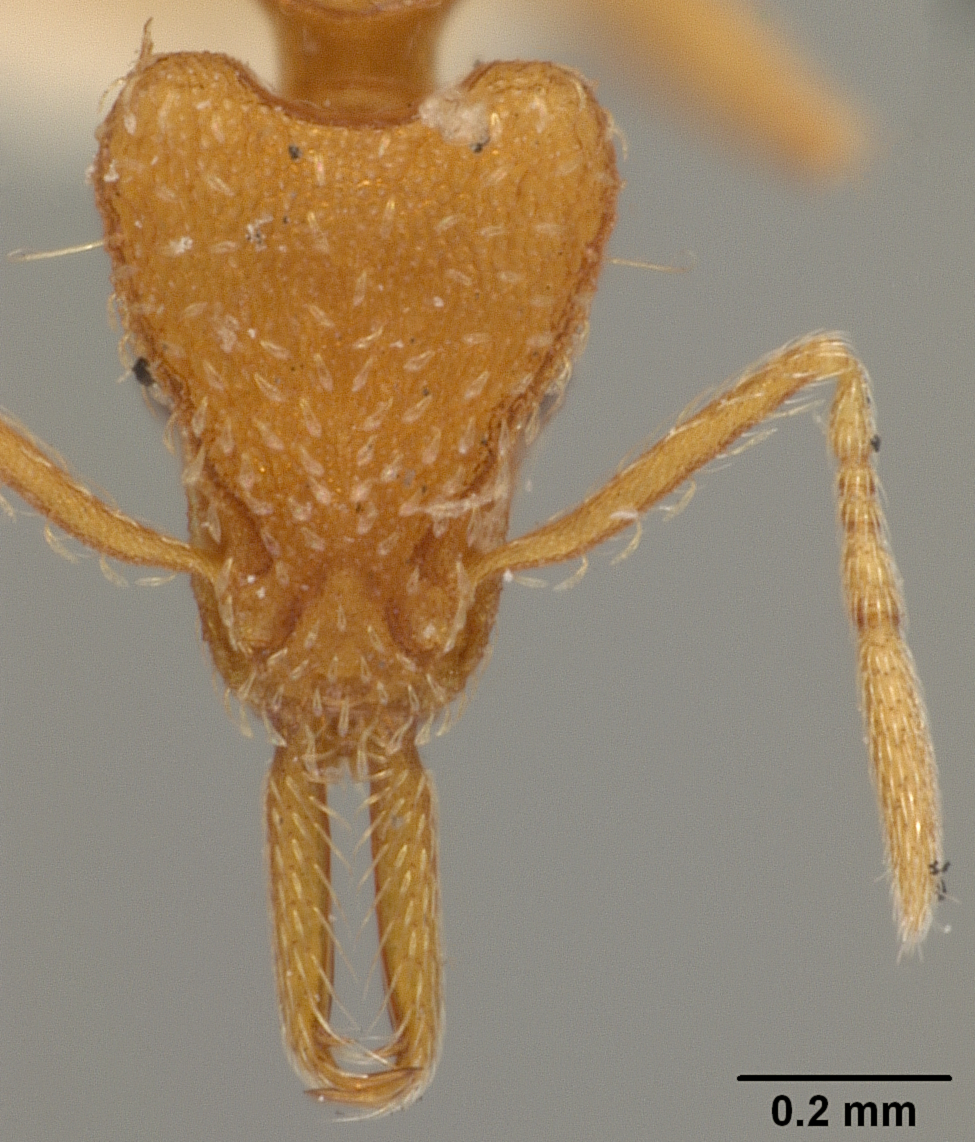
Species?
Strumigenys nevermanni
